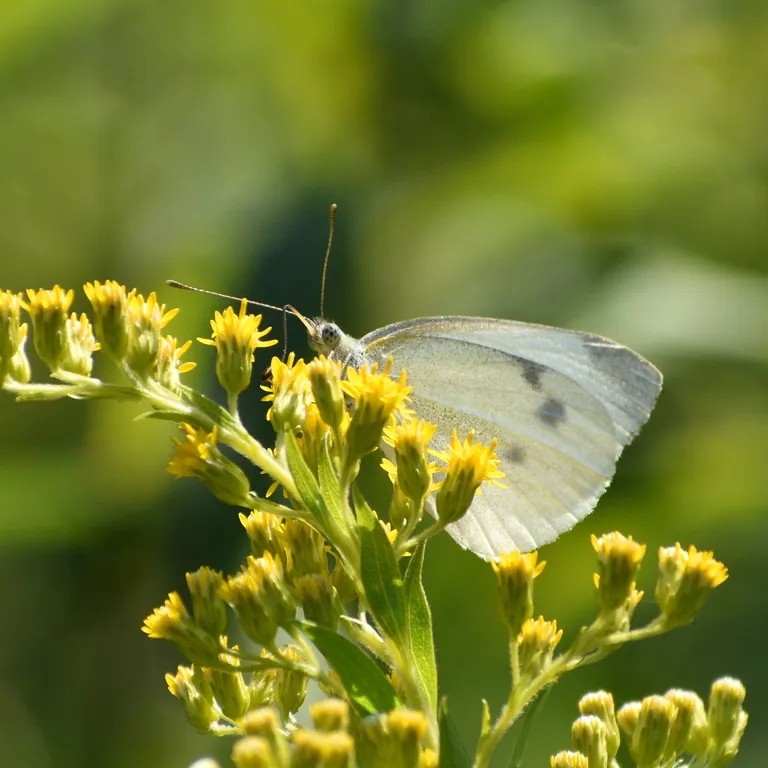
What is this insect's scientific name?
Pieris rapae
